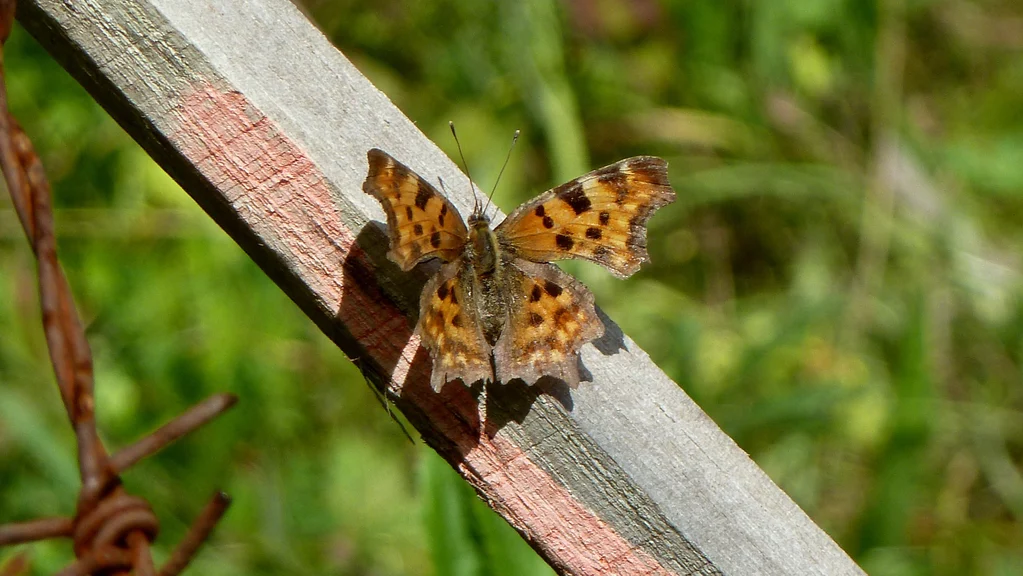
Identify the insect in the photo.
Polygonia c-album
